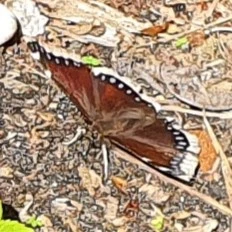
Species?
Nymphalis antiopa
